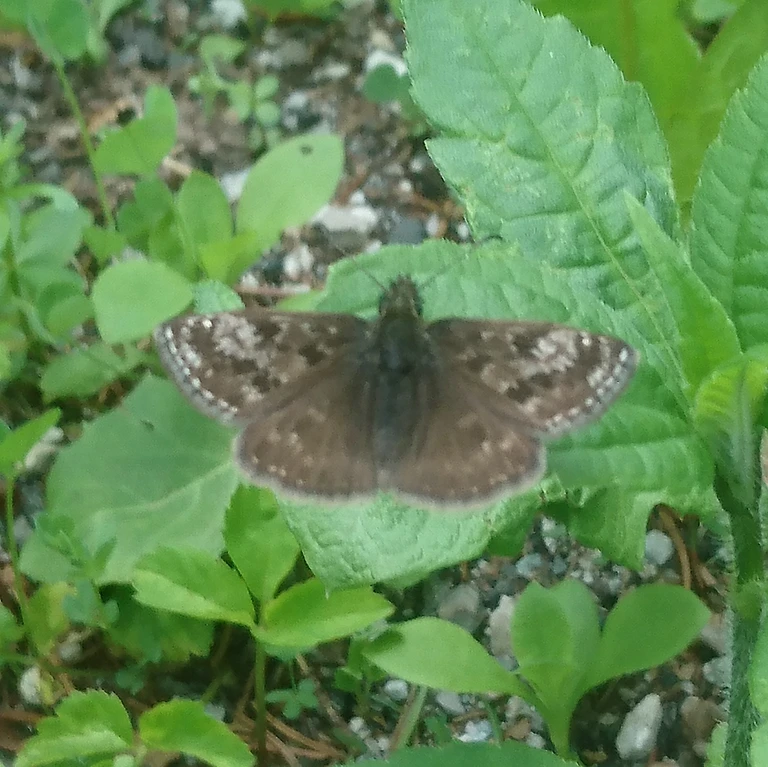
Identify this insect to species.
Erynnis tages
